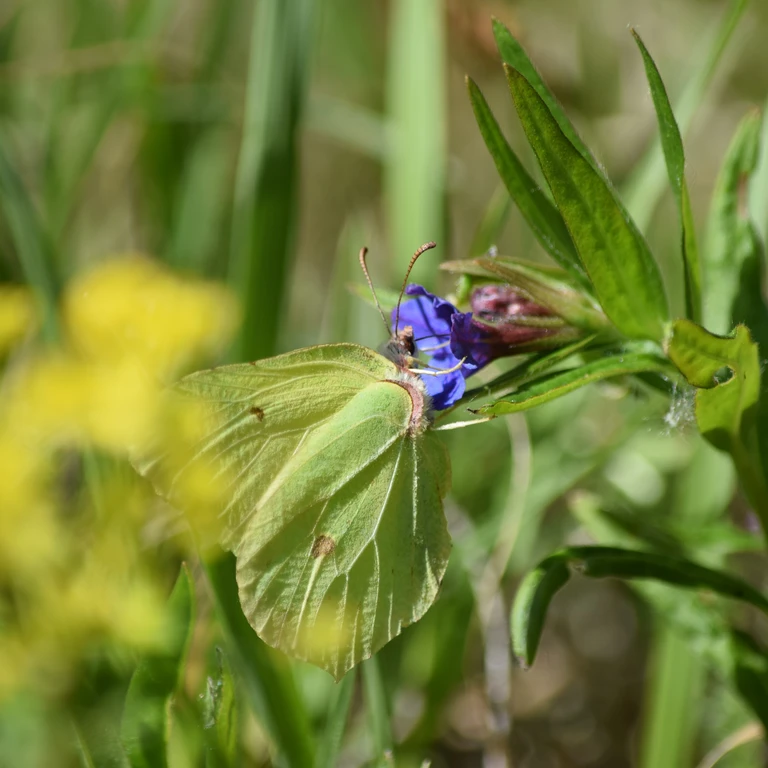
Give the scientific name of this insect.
Gonepteryx rhamni
